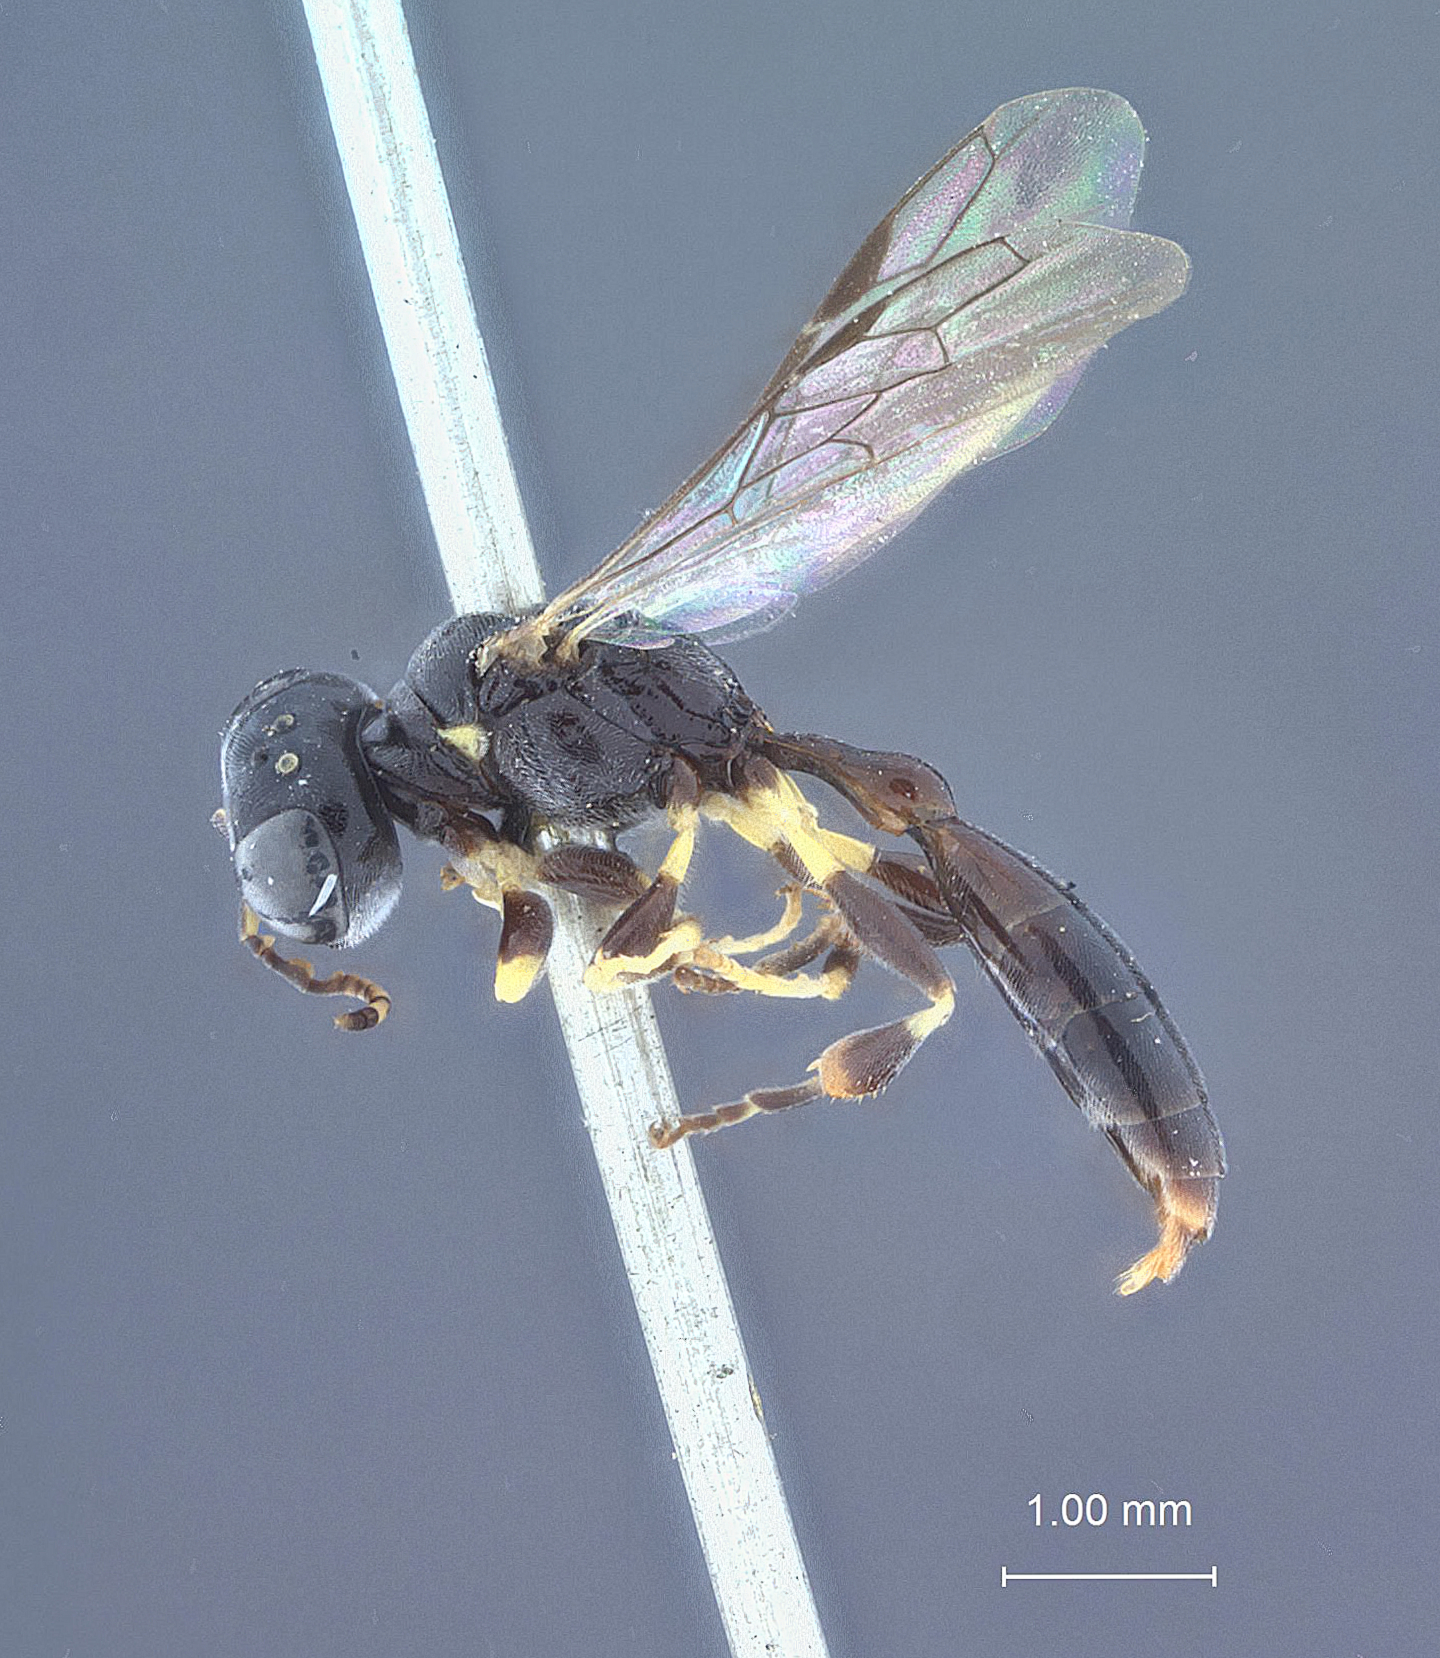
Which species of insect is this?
Rhopalum modestum
